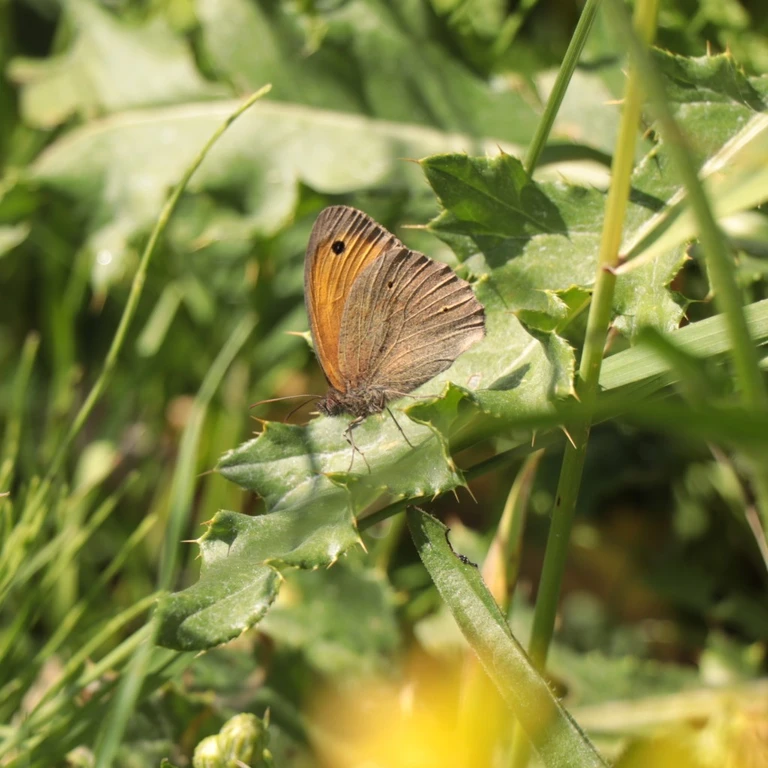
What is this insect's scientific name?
Maniola jurtina
